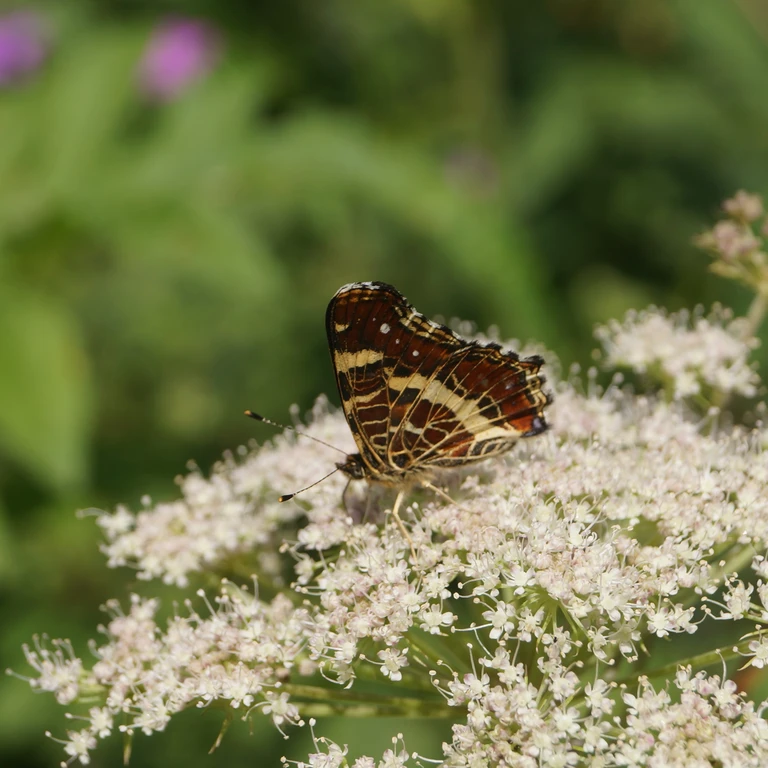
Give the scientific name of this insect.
Araschnia levana
